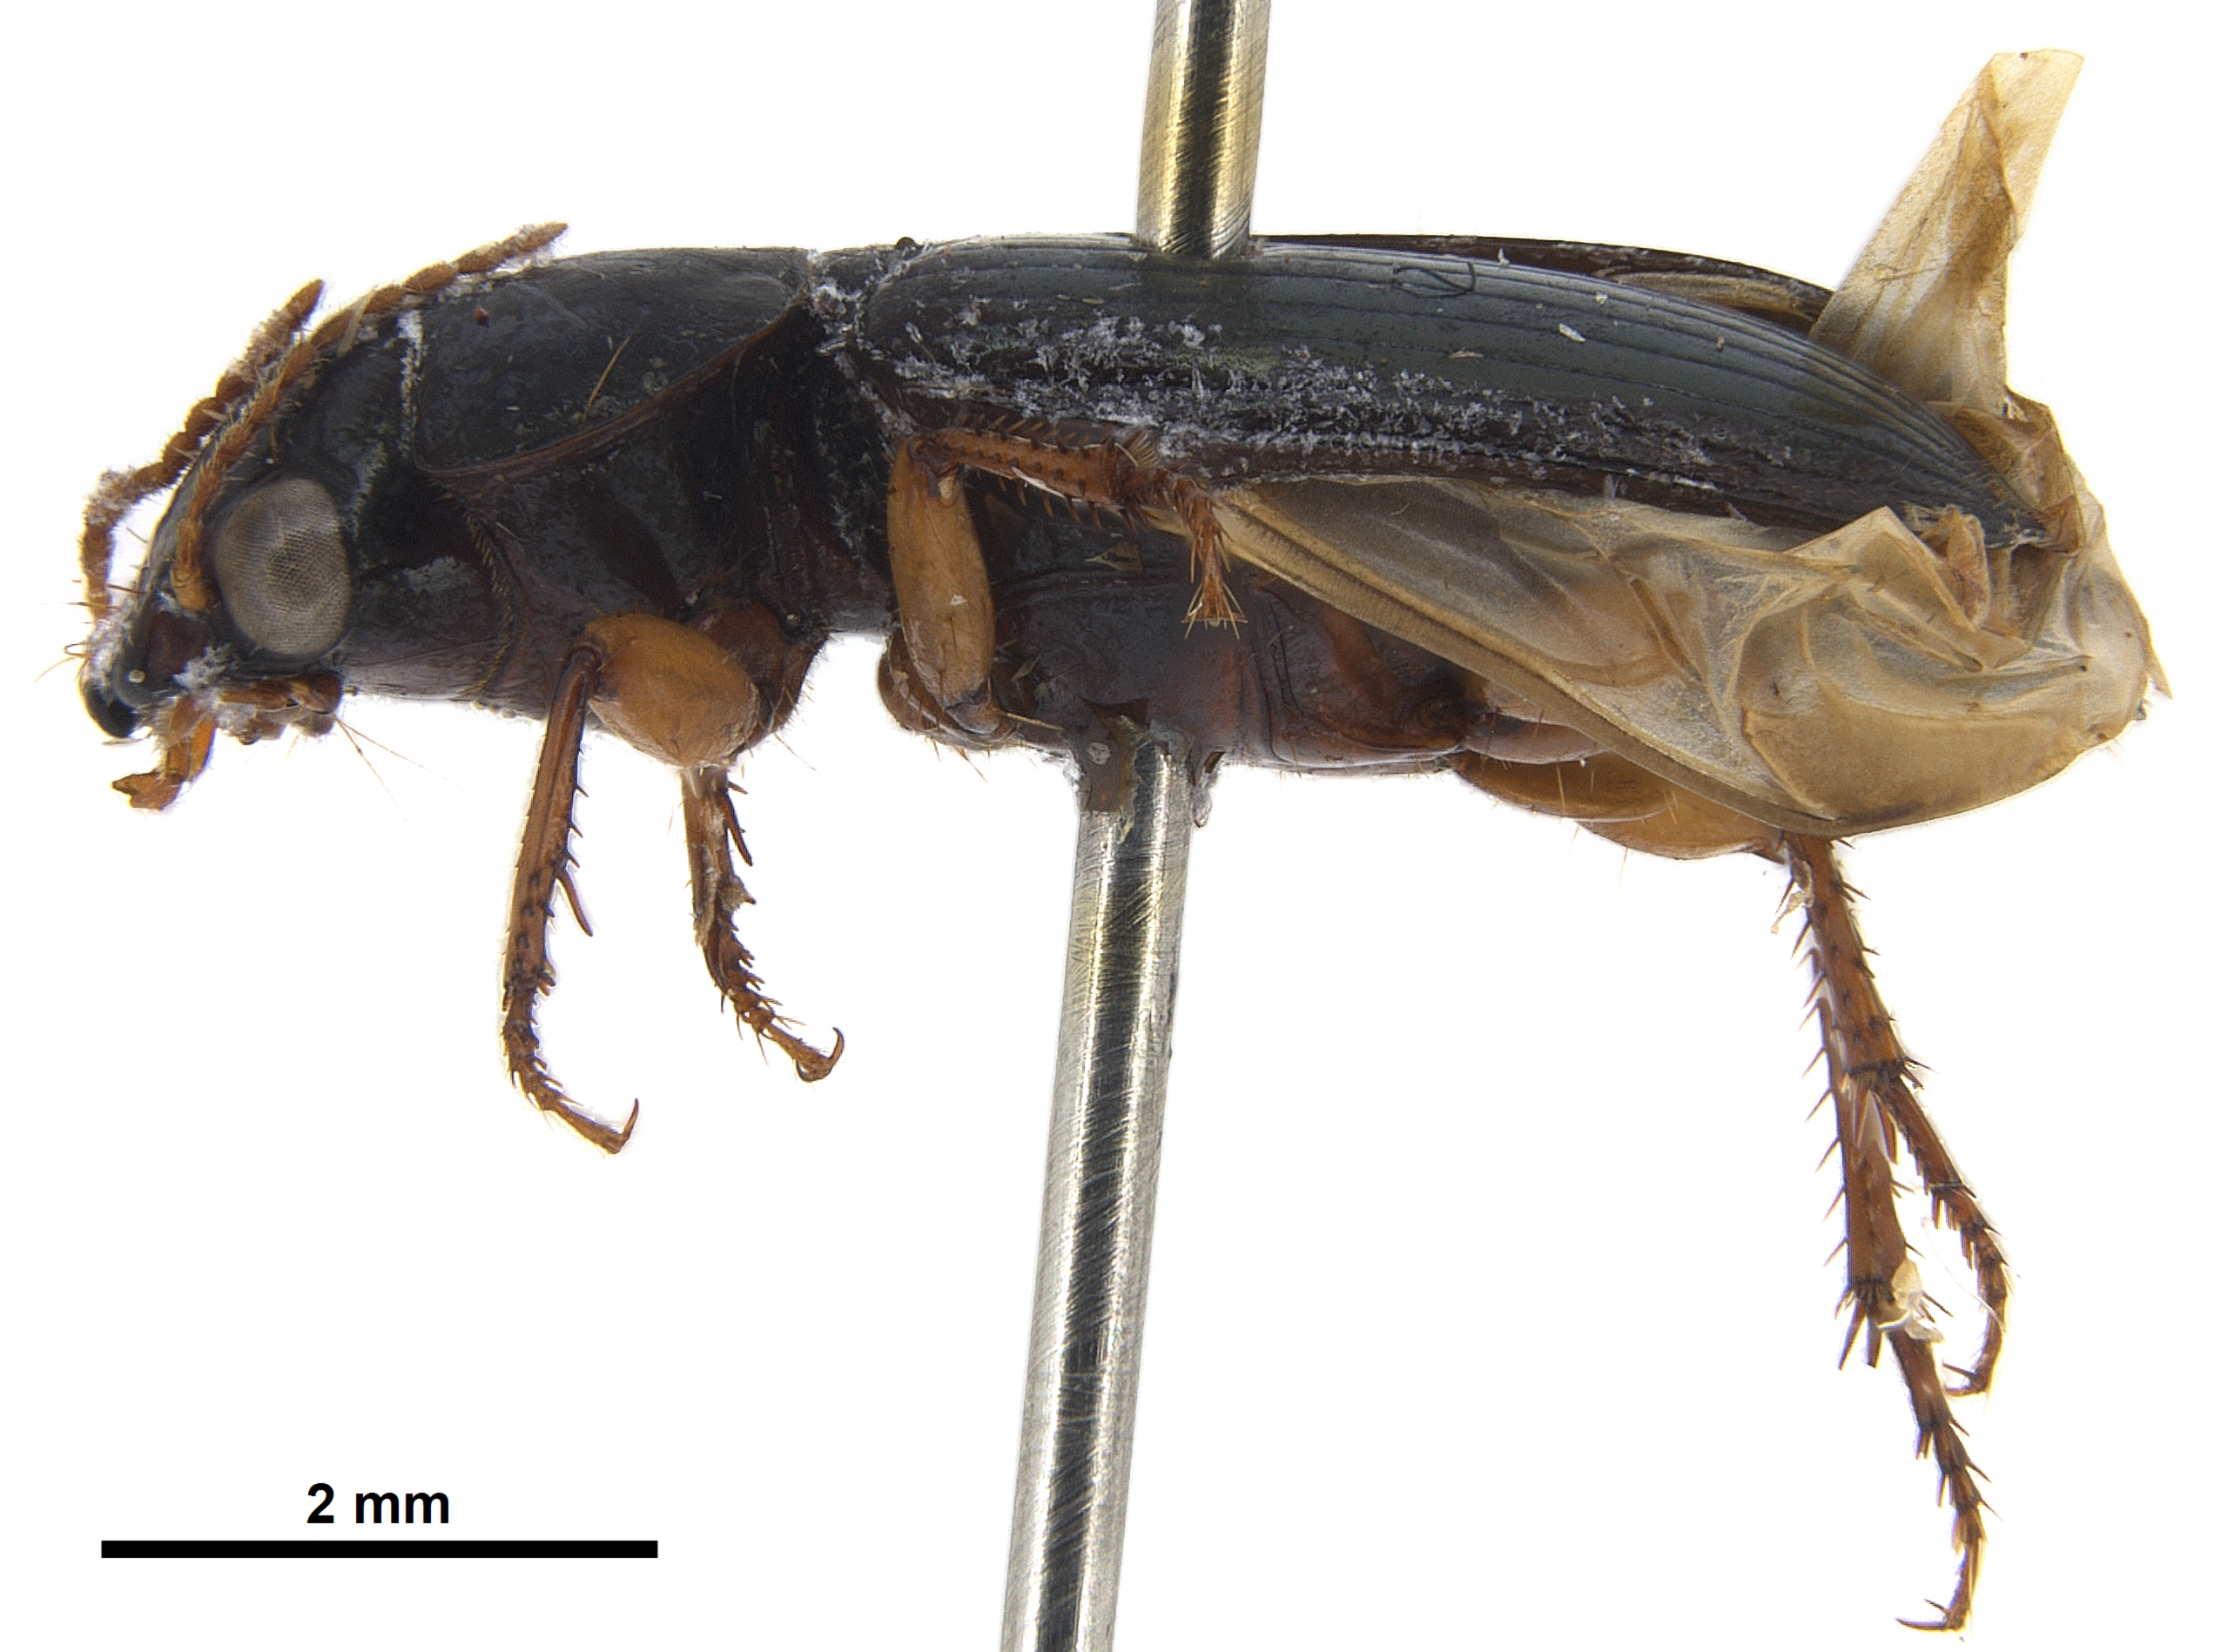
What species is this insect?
Anomostomus orientalis
